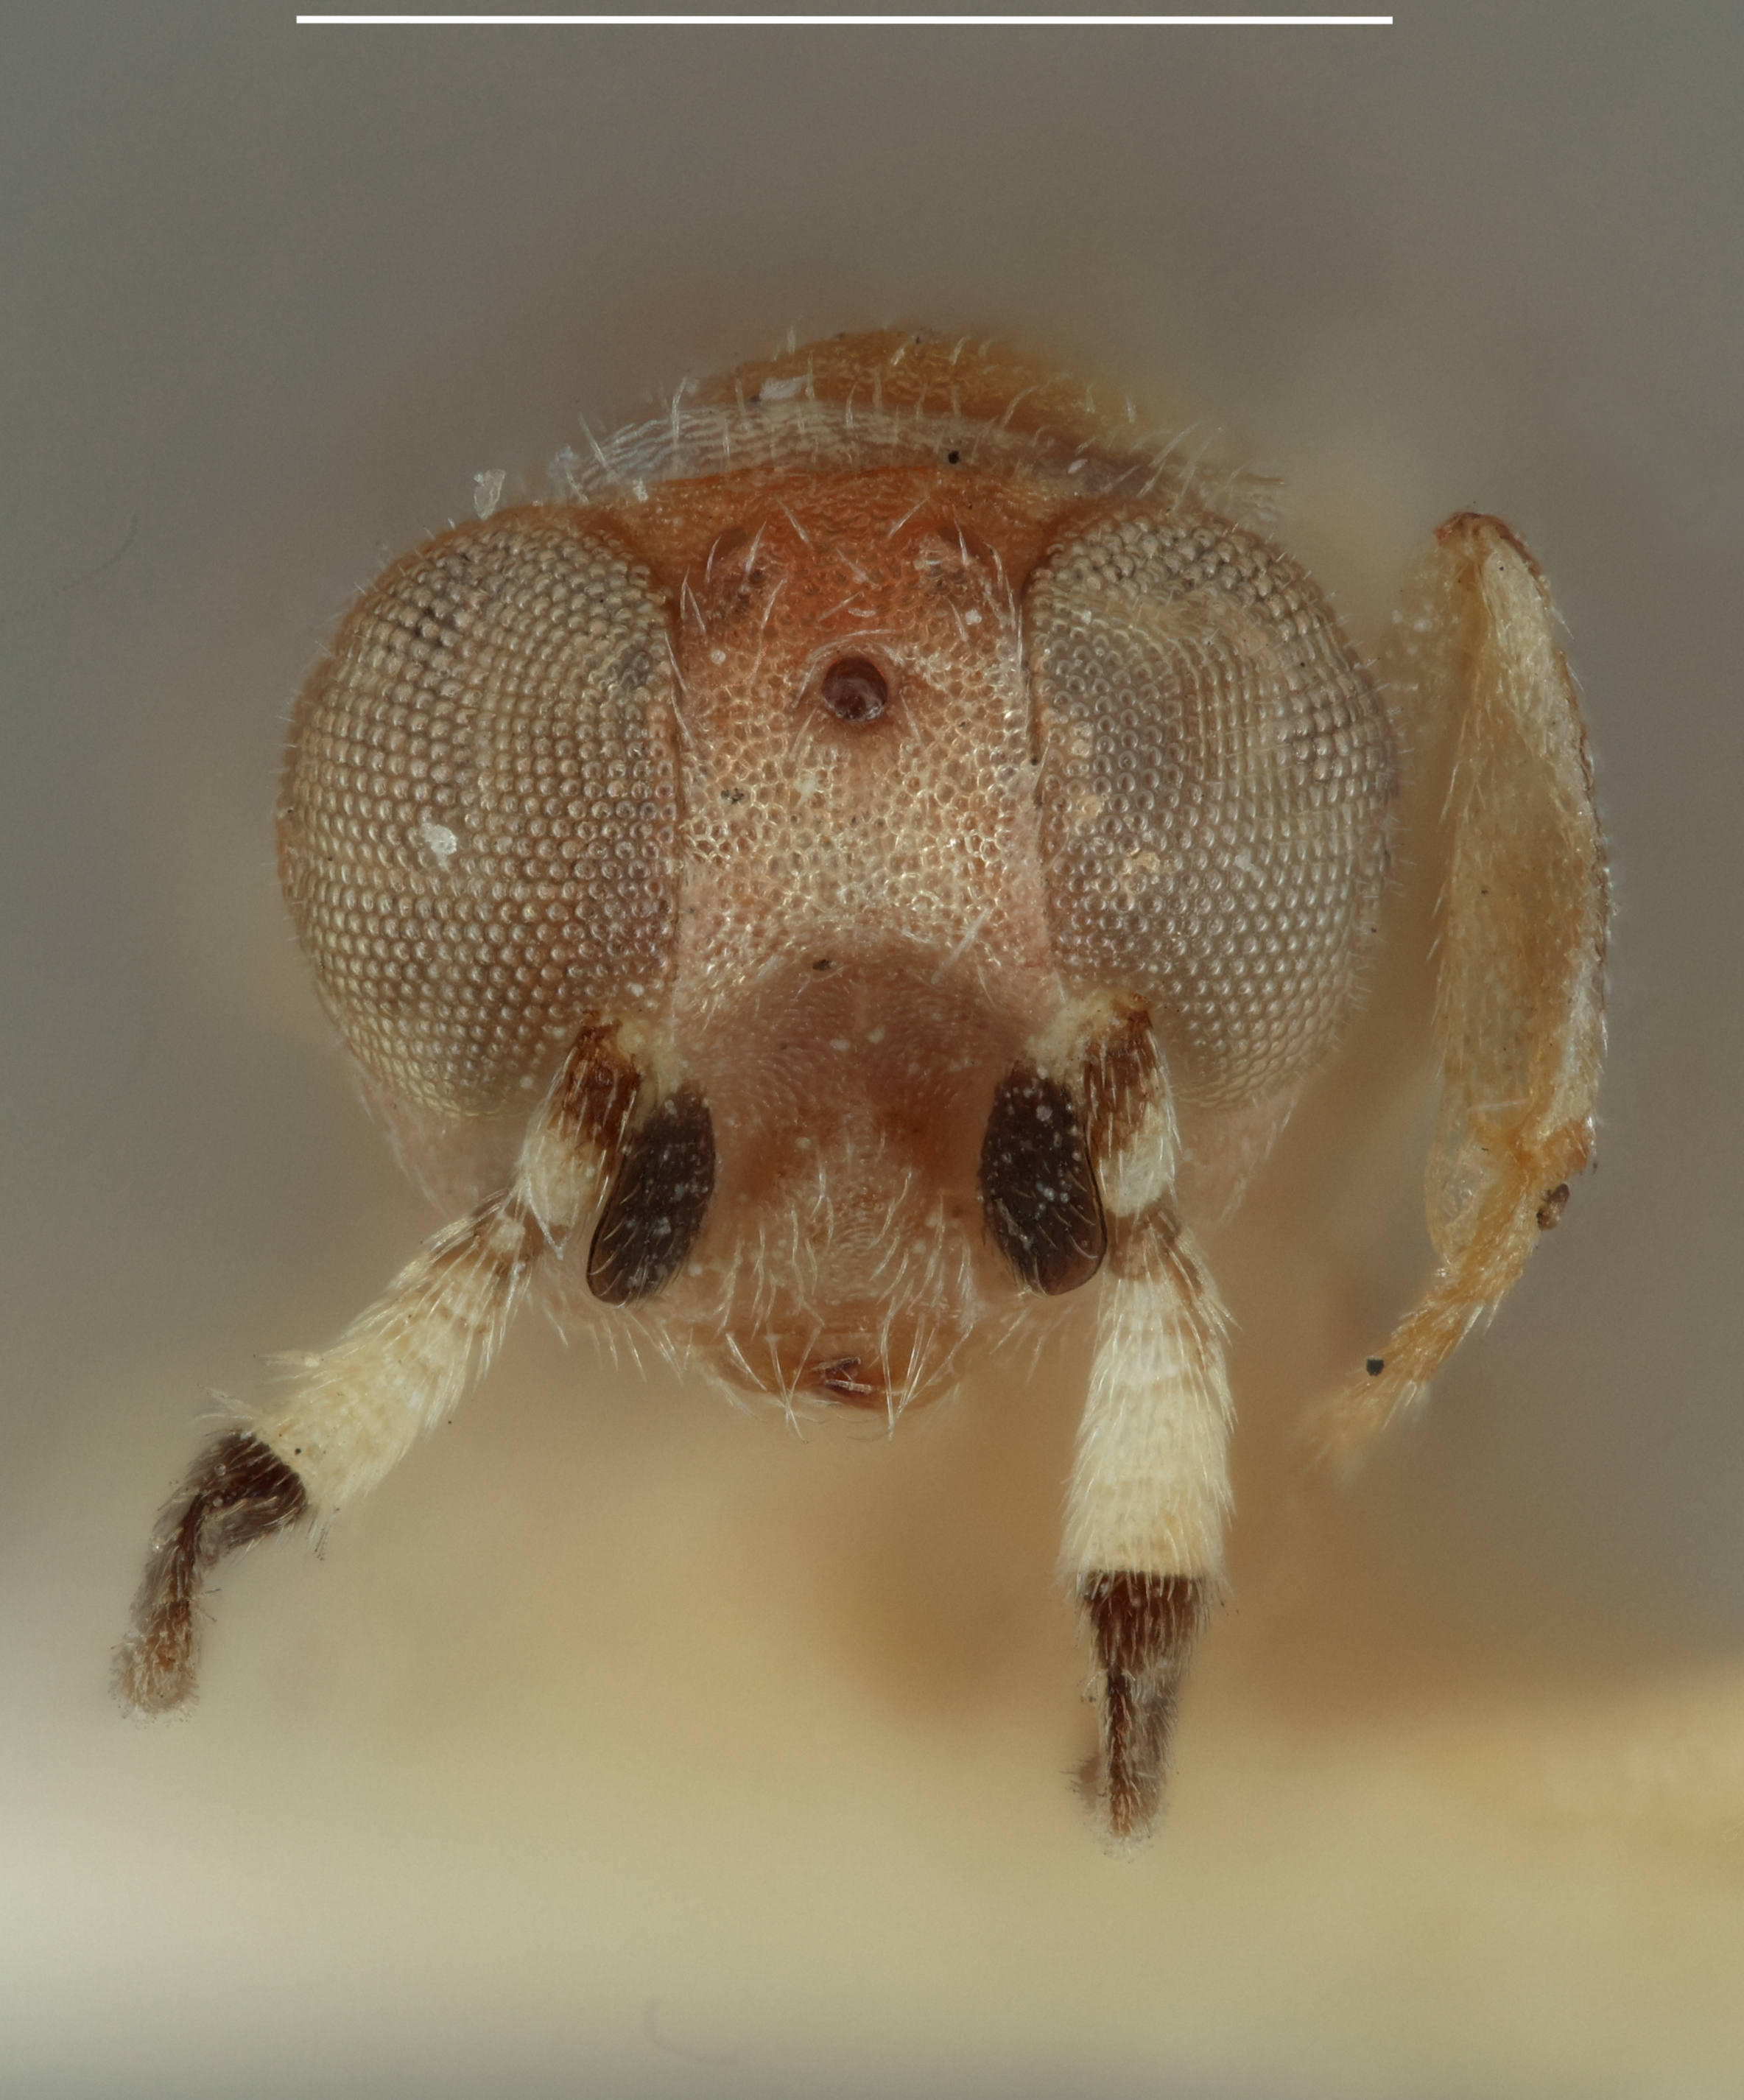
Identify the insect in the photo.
Aphycus mayri
